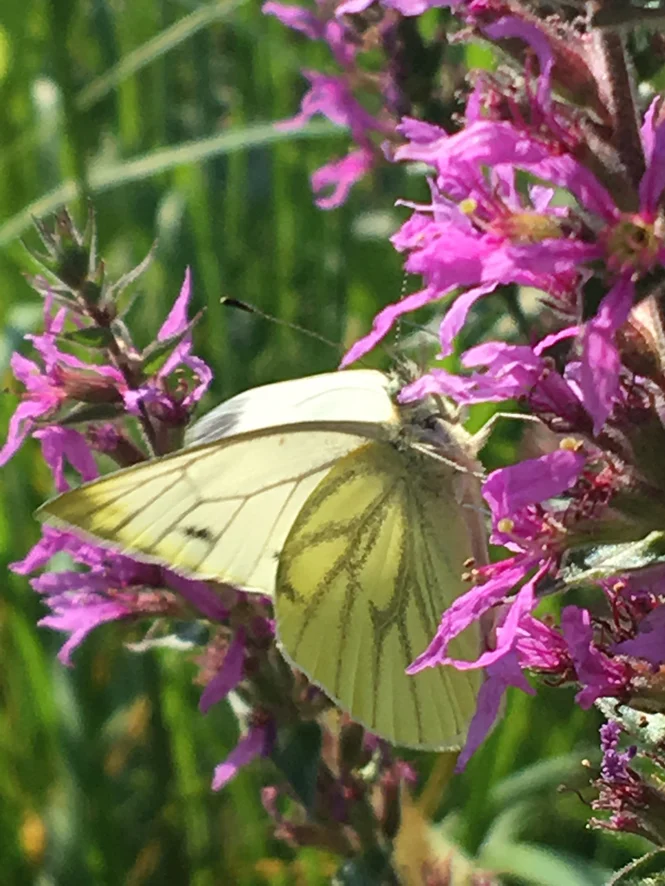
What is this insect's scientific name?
Pieris napi
